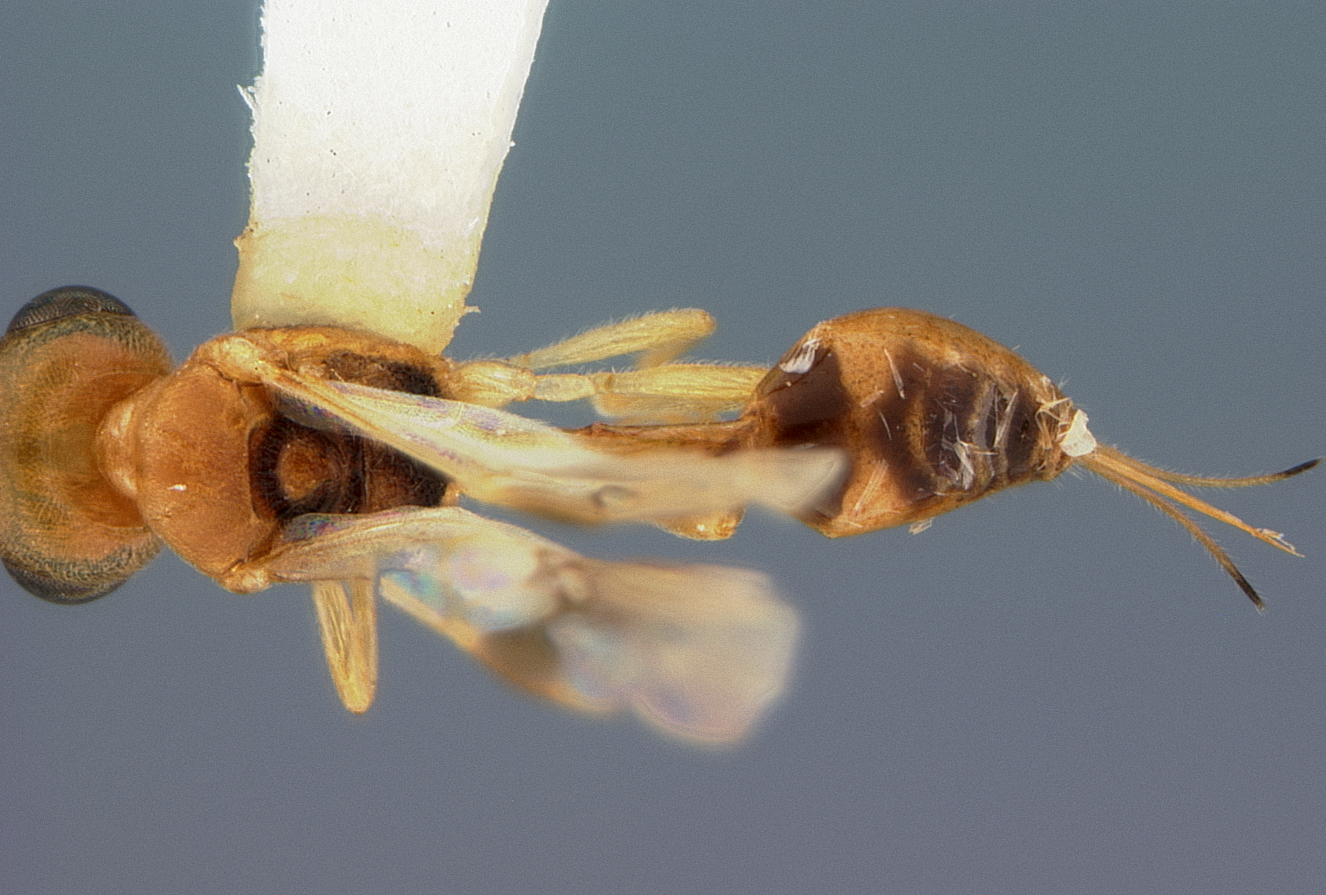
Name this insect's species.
Chrysopophthorus tropicalis
